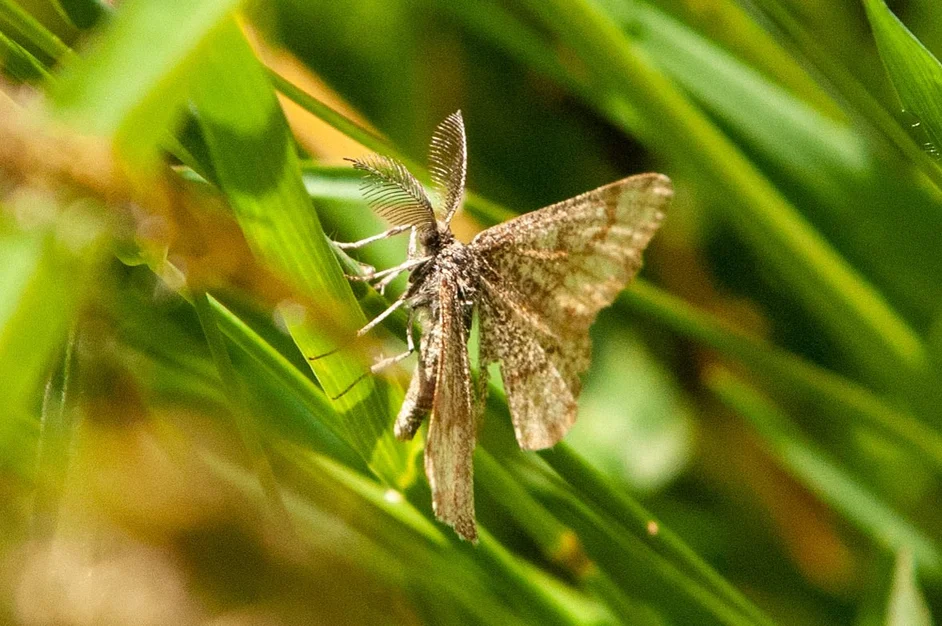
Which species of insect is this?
Ematurga atomaria
